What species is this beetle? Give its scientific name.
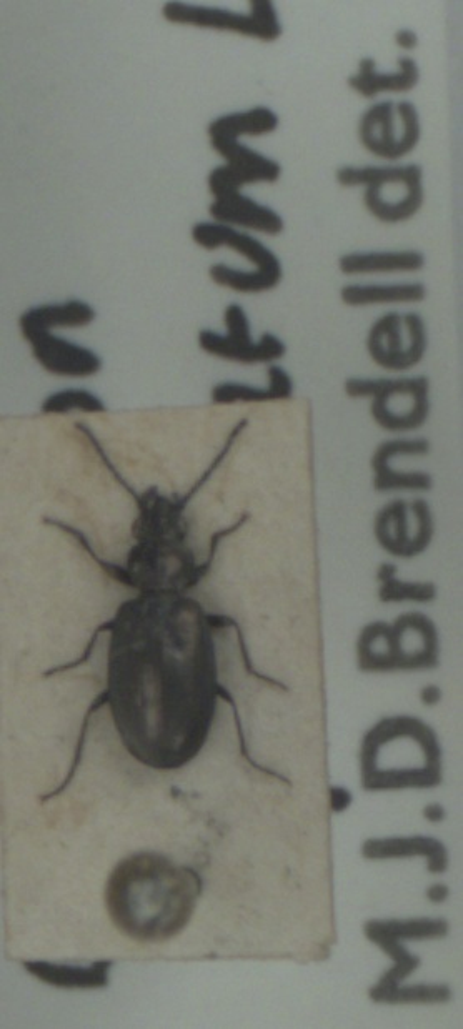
Bembidion bipunctatum
